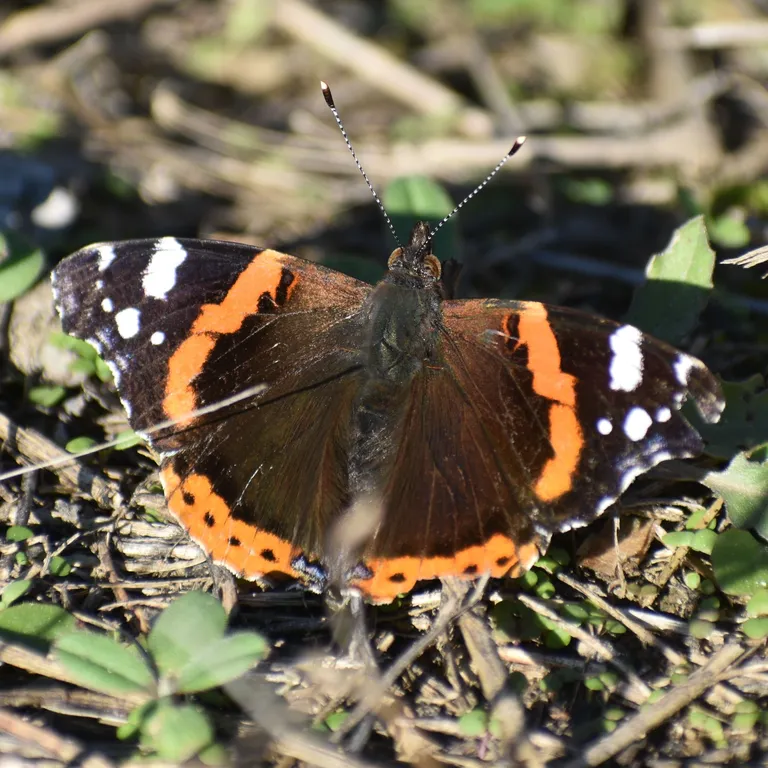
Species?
Vanessa atalanta
